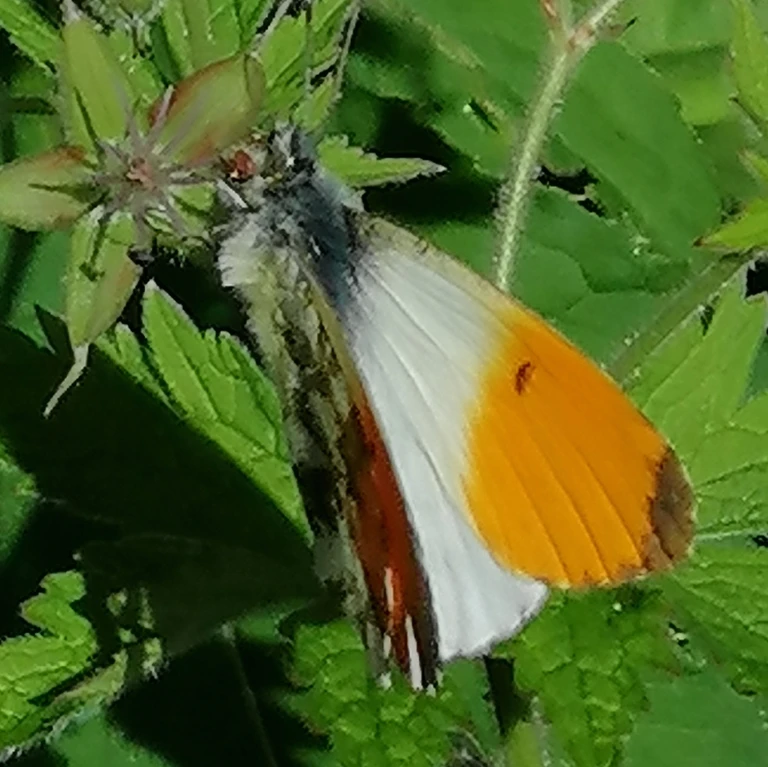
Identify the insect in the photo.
Anthocharis cardamines
